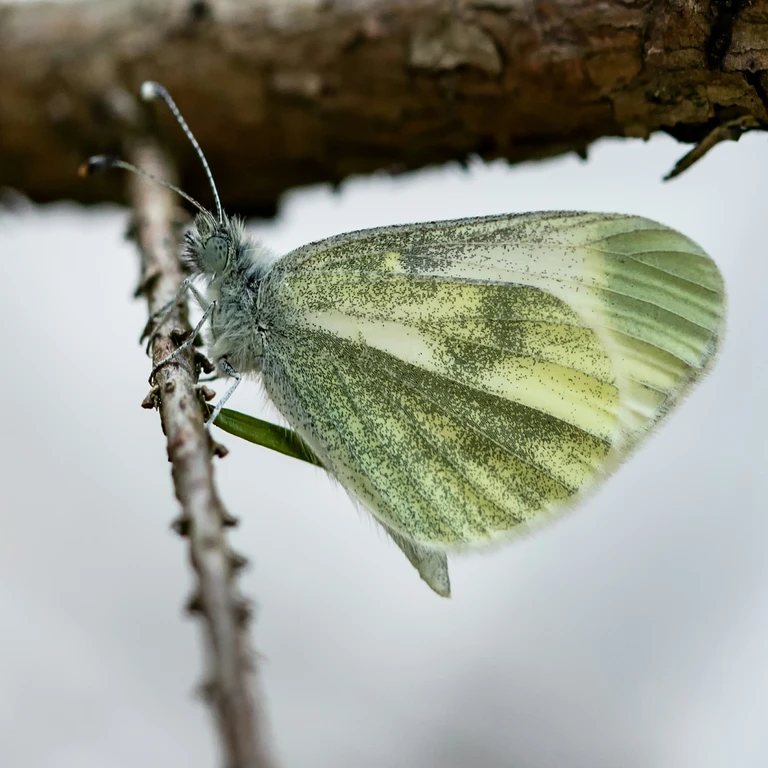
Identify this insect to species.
Leptidea sinapis/juvernica
